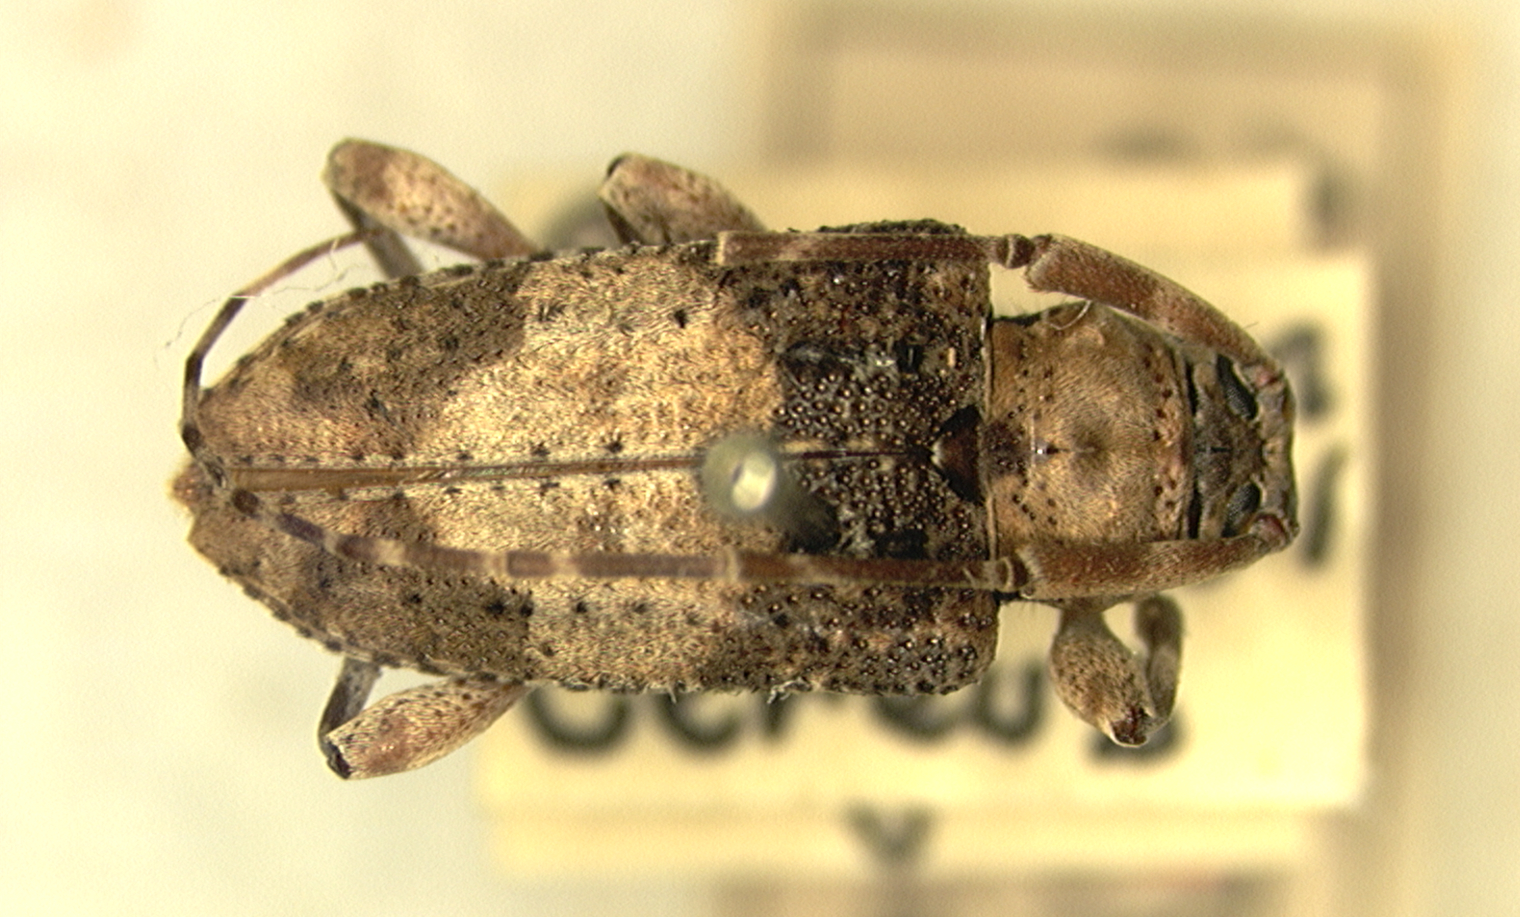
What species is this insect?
Nealcidion cereicola (also Alcidion cereicola)
